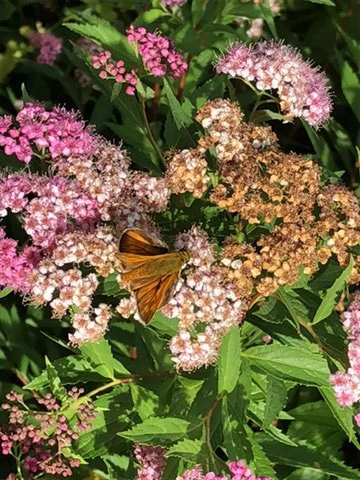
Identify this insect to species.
Ochlodes sylvanus (also Ochlodes venata)
